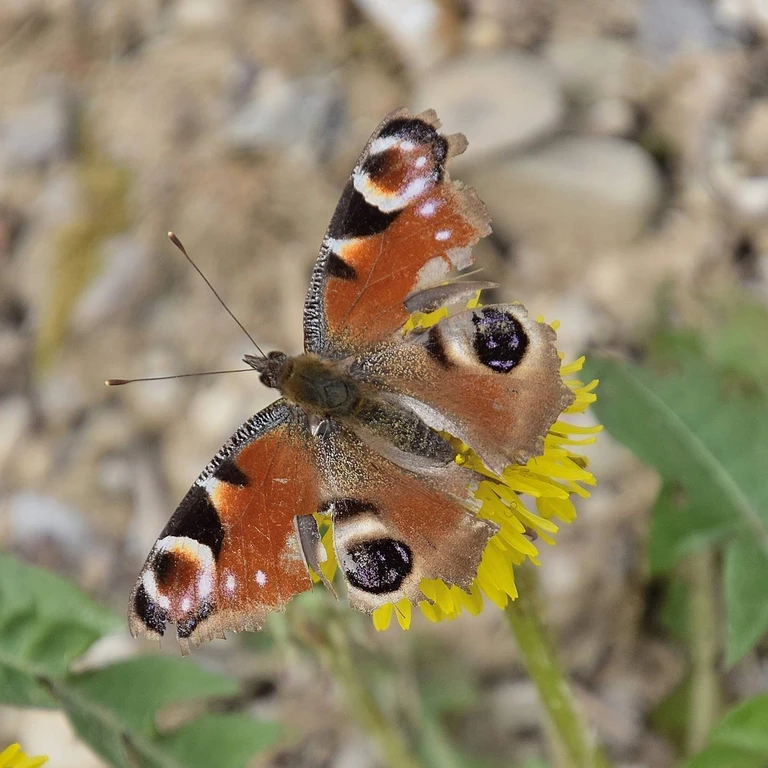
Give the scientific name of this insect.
Aglais io
